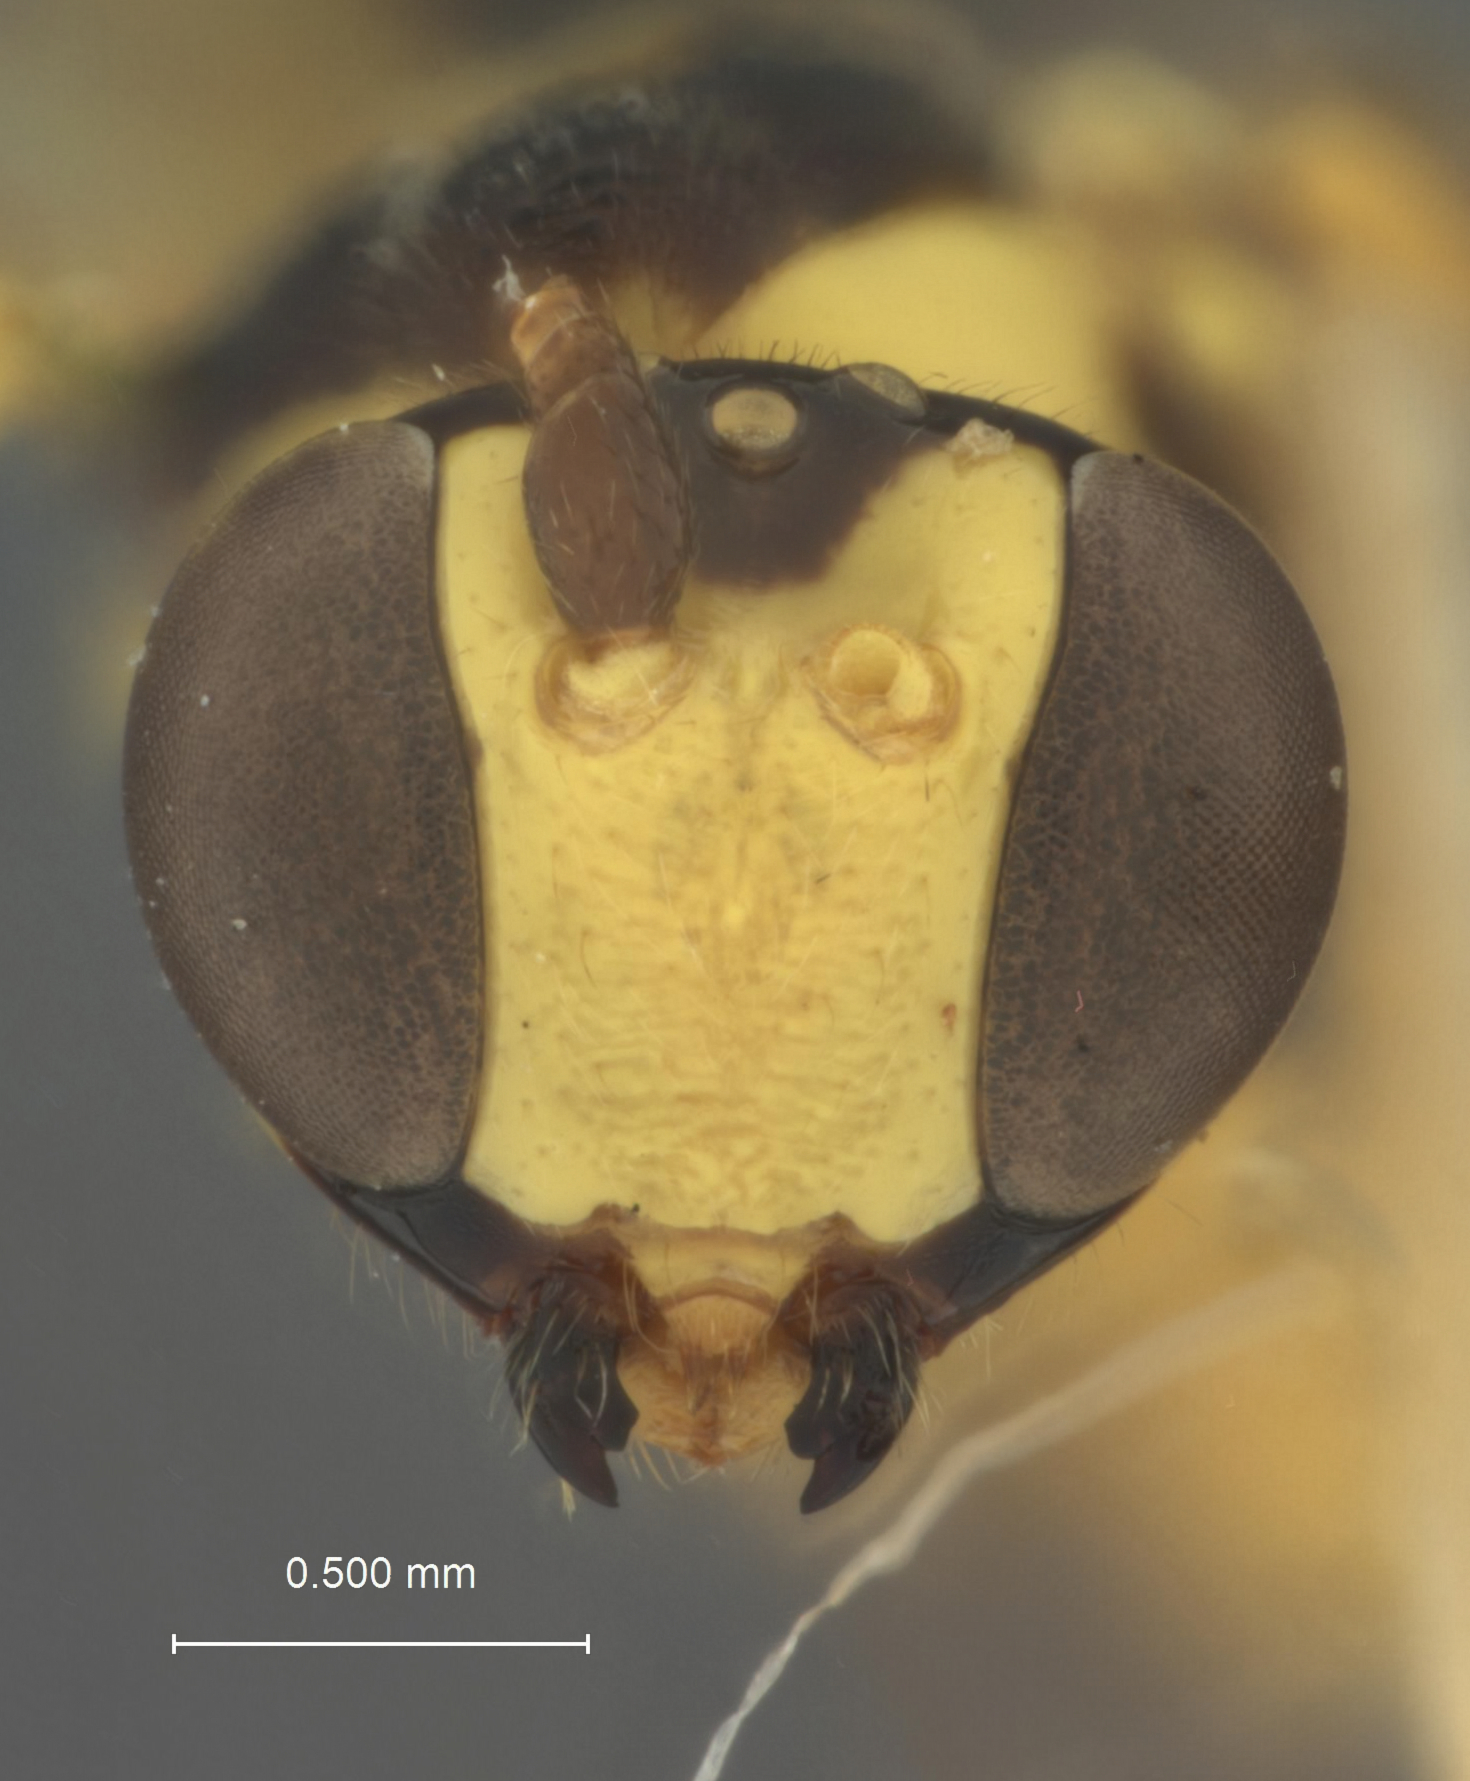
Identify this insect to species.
Triancyra luzonica
